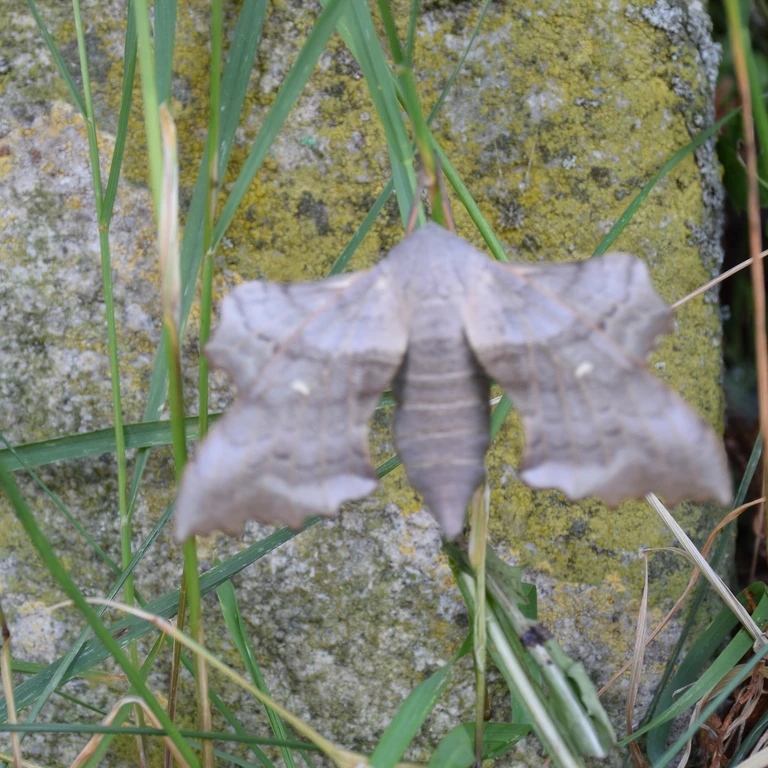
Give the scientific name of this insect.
Laothoe populi
